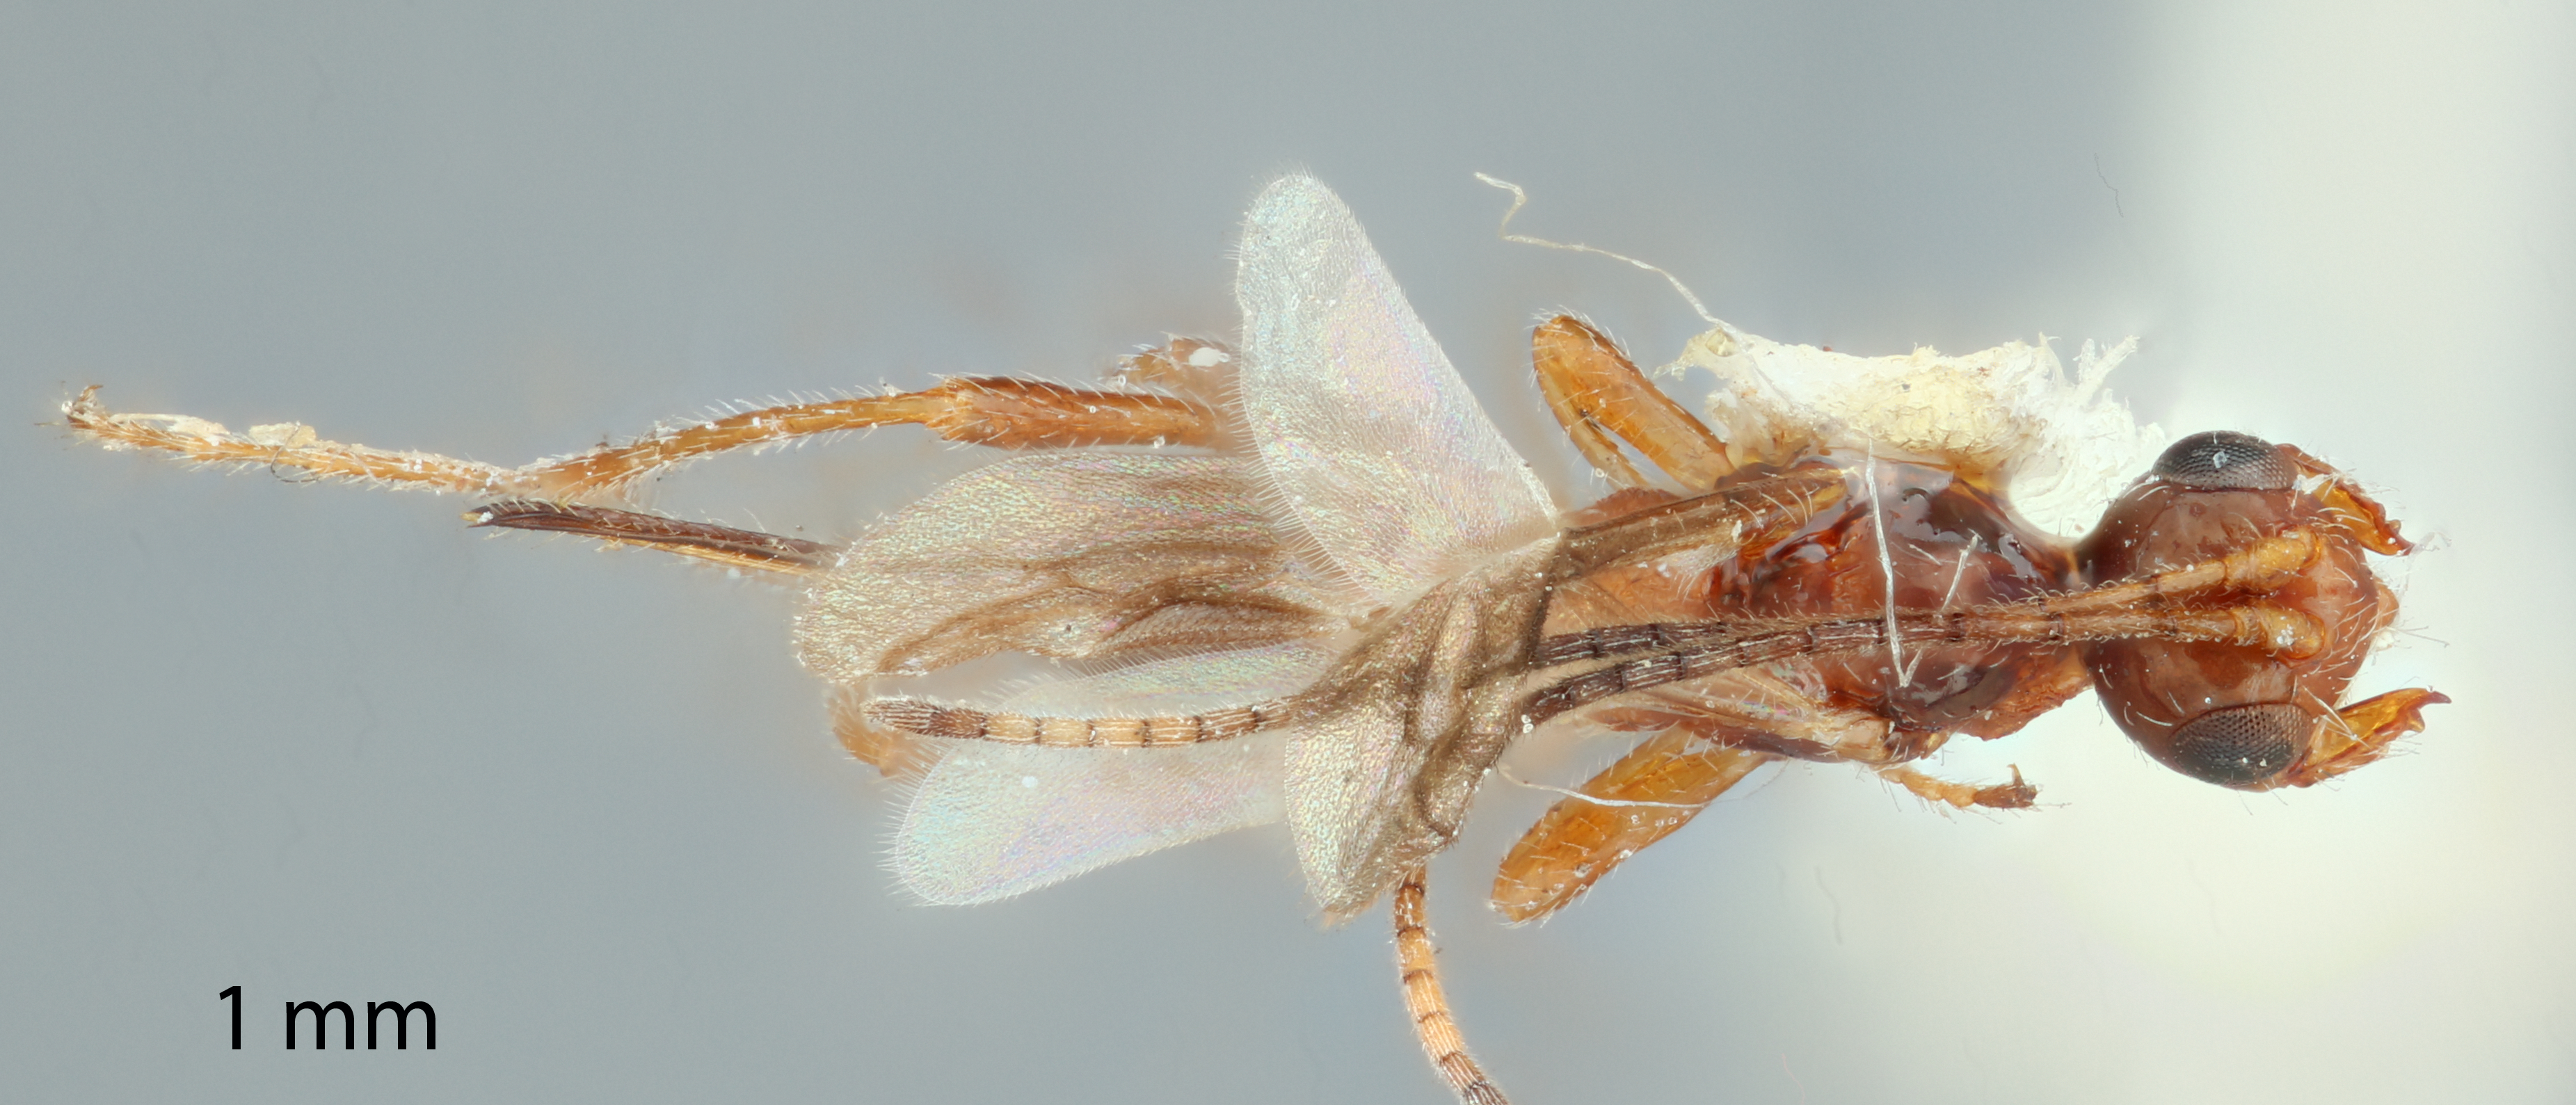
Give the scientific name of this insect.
Hoplalysia slossonae
